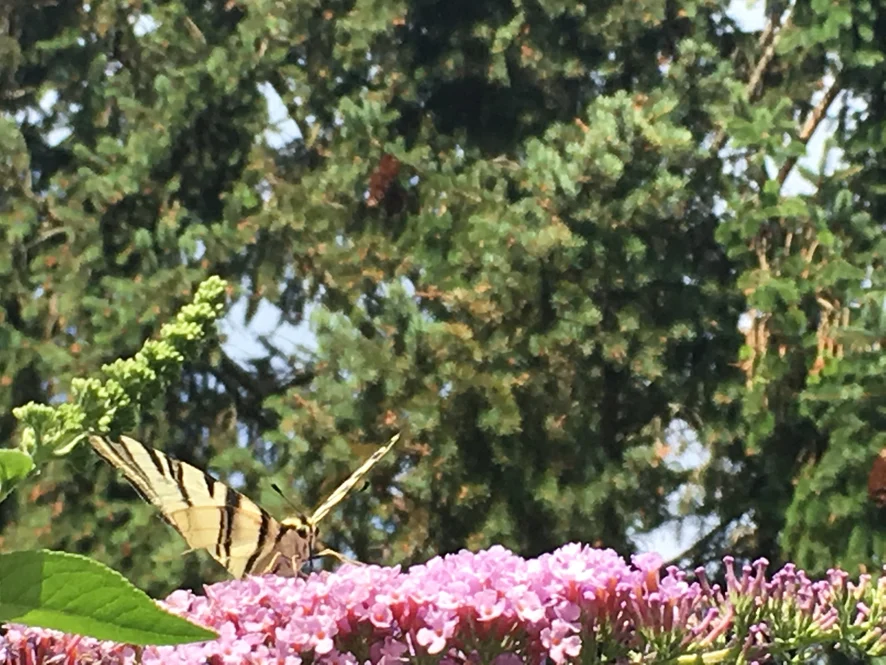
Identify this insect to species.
Iphiclides podalirius
